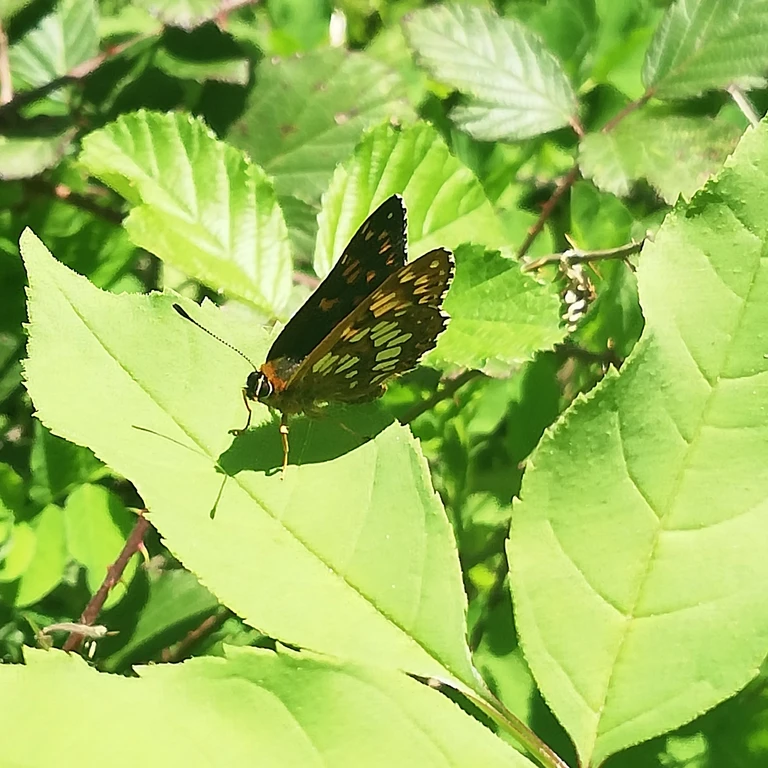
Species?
Hamearis lucina
